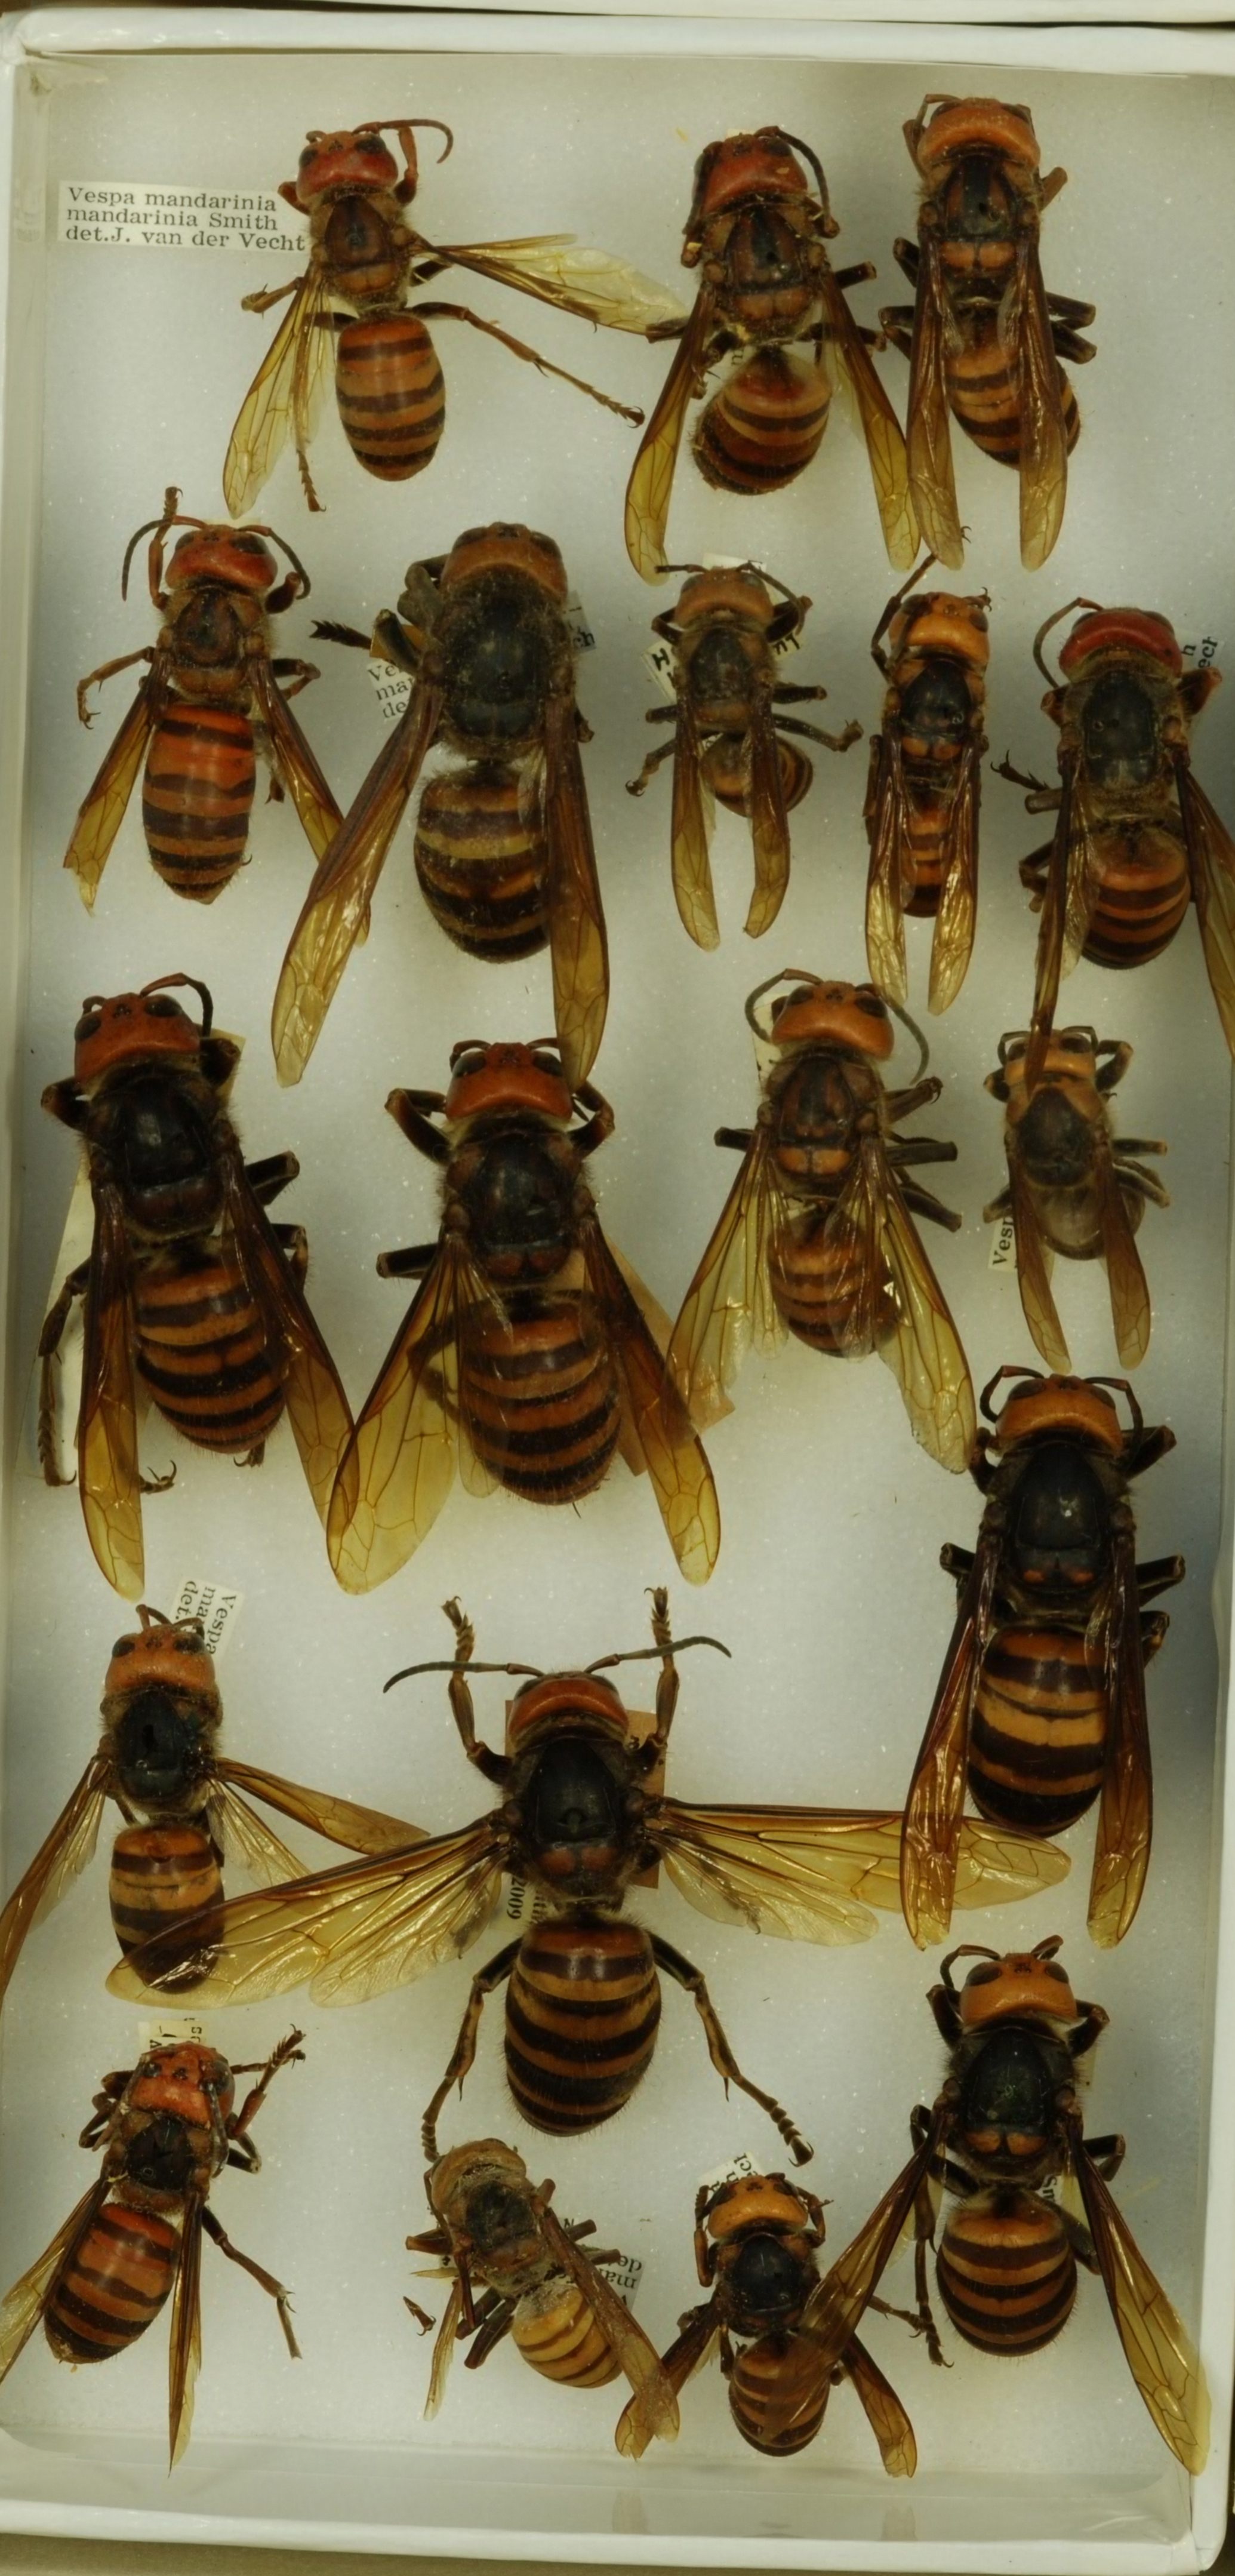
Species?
Vespa mandarinia
